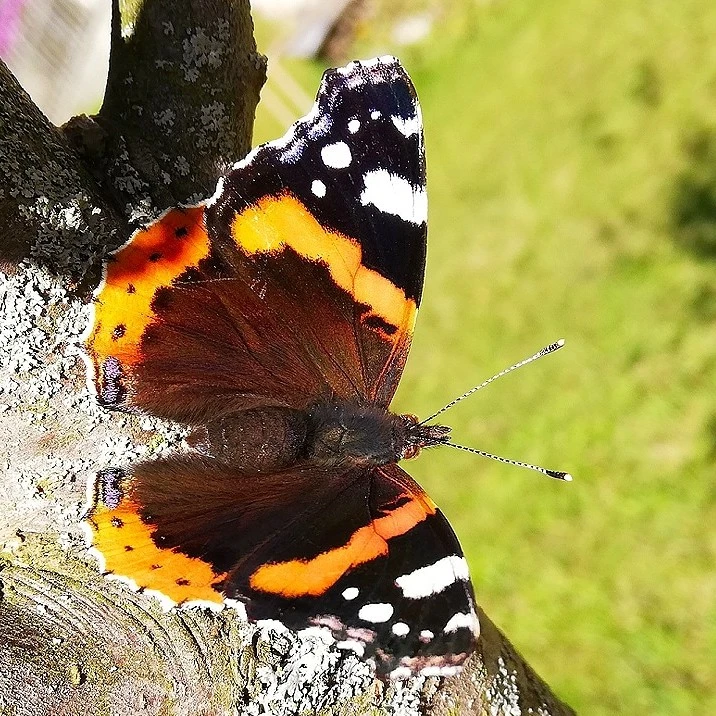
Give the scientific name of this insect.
Vanessa atalanta
